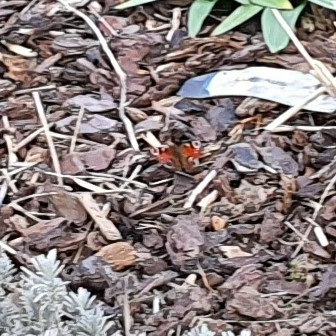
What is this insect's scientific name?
Aglais io
